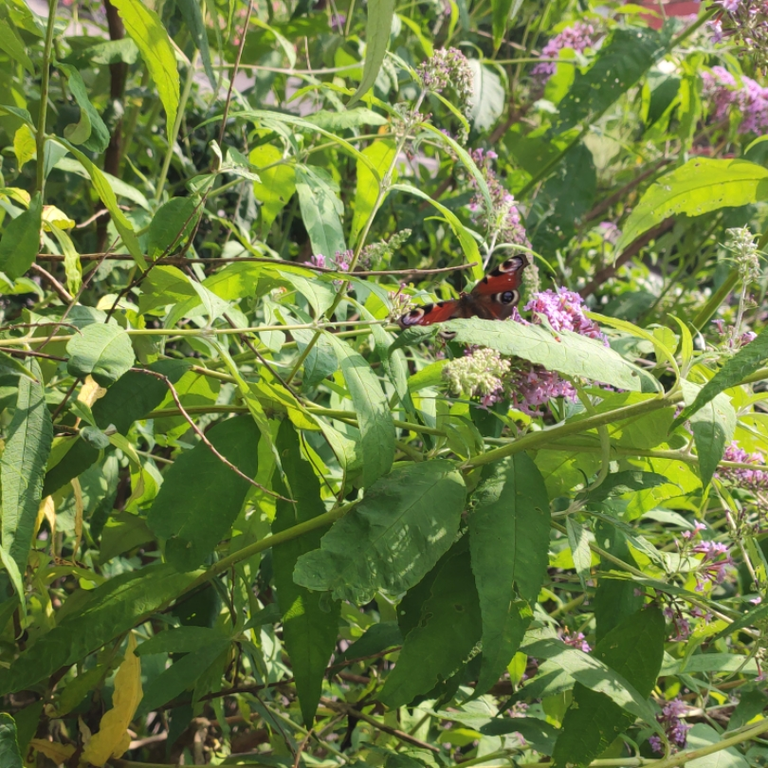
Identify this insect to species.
Aglais io
